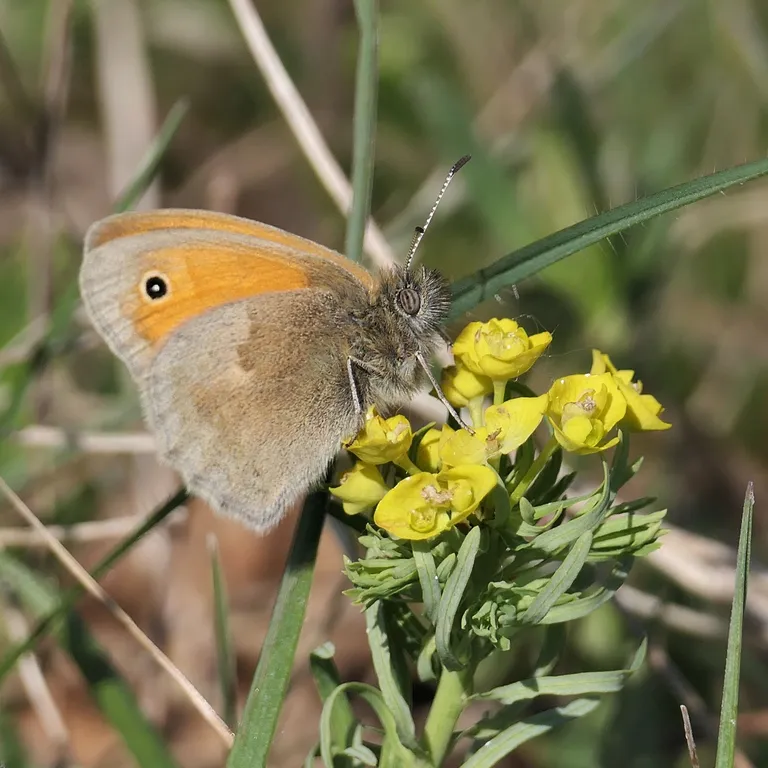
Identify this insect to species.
Coenonympha pamphilus
